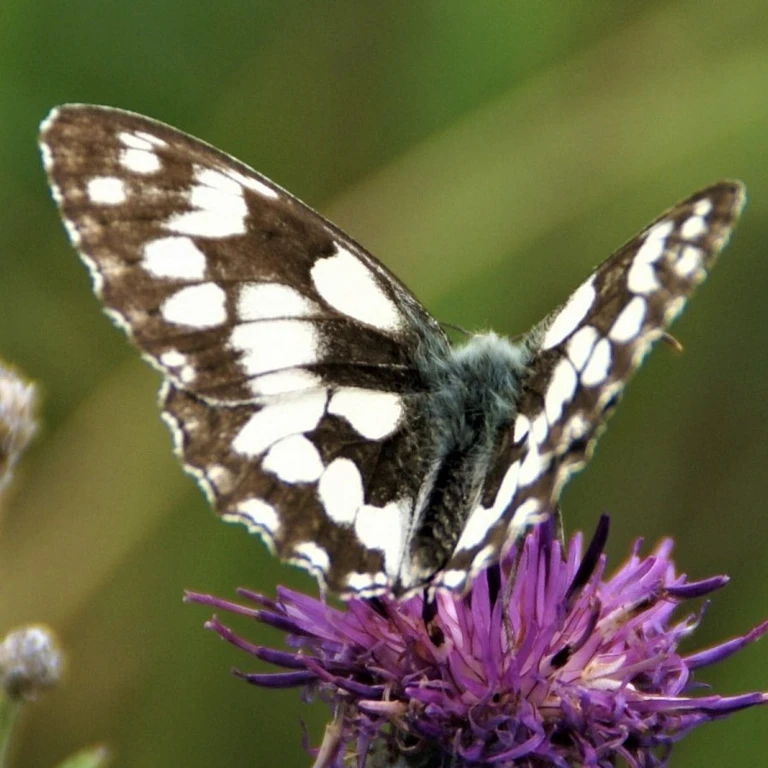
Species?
Melanargia galathea
